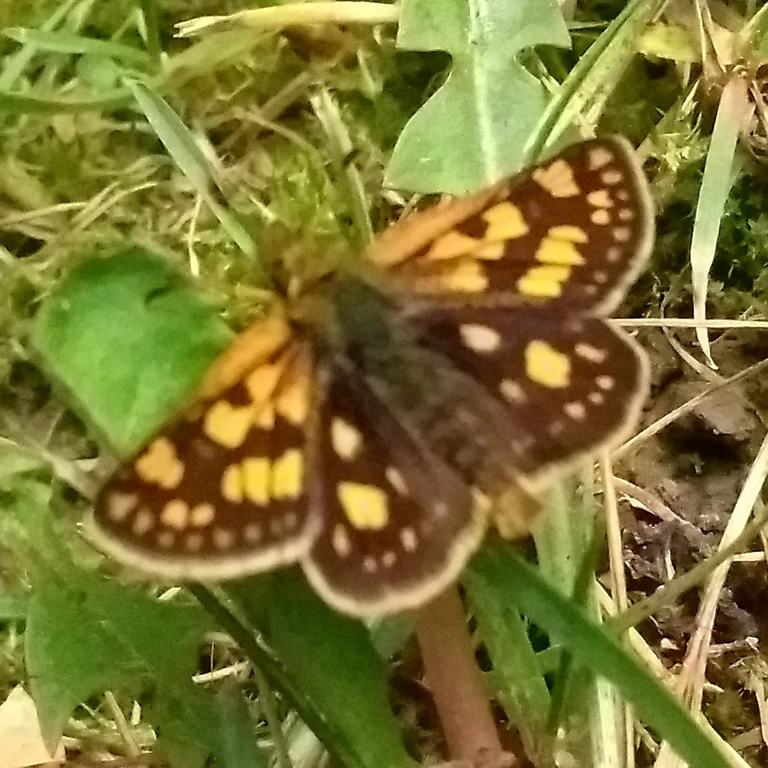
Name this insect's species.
Carterocephalus palaemon
